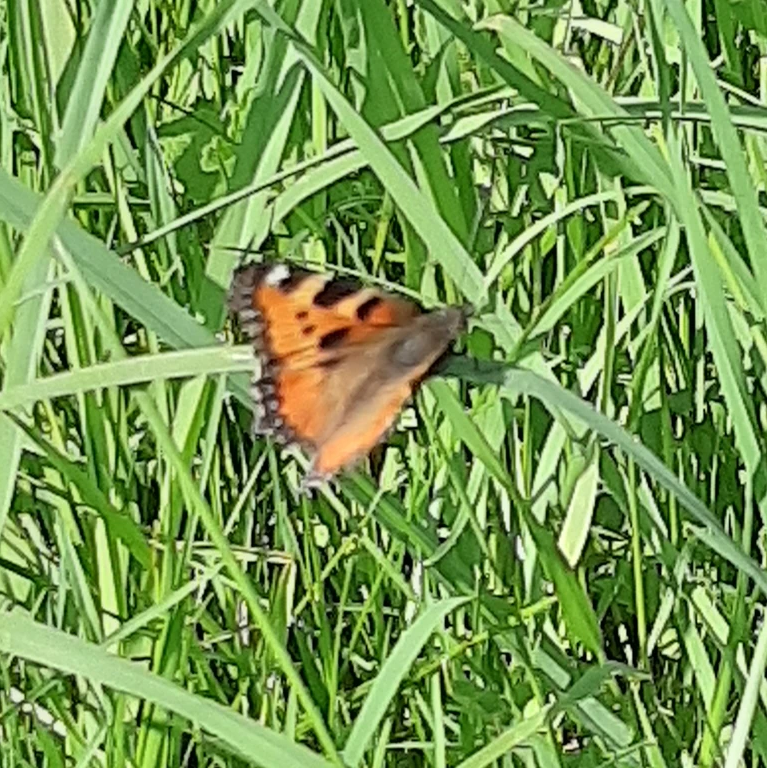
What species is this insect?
Aglais urticae
